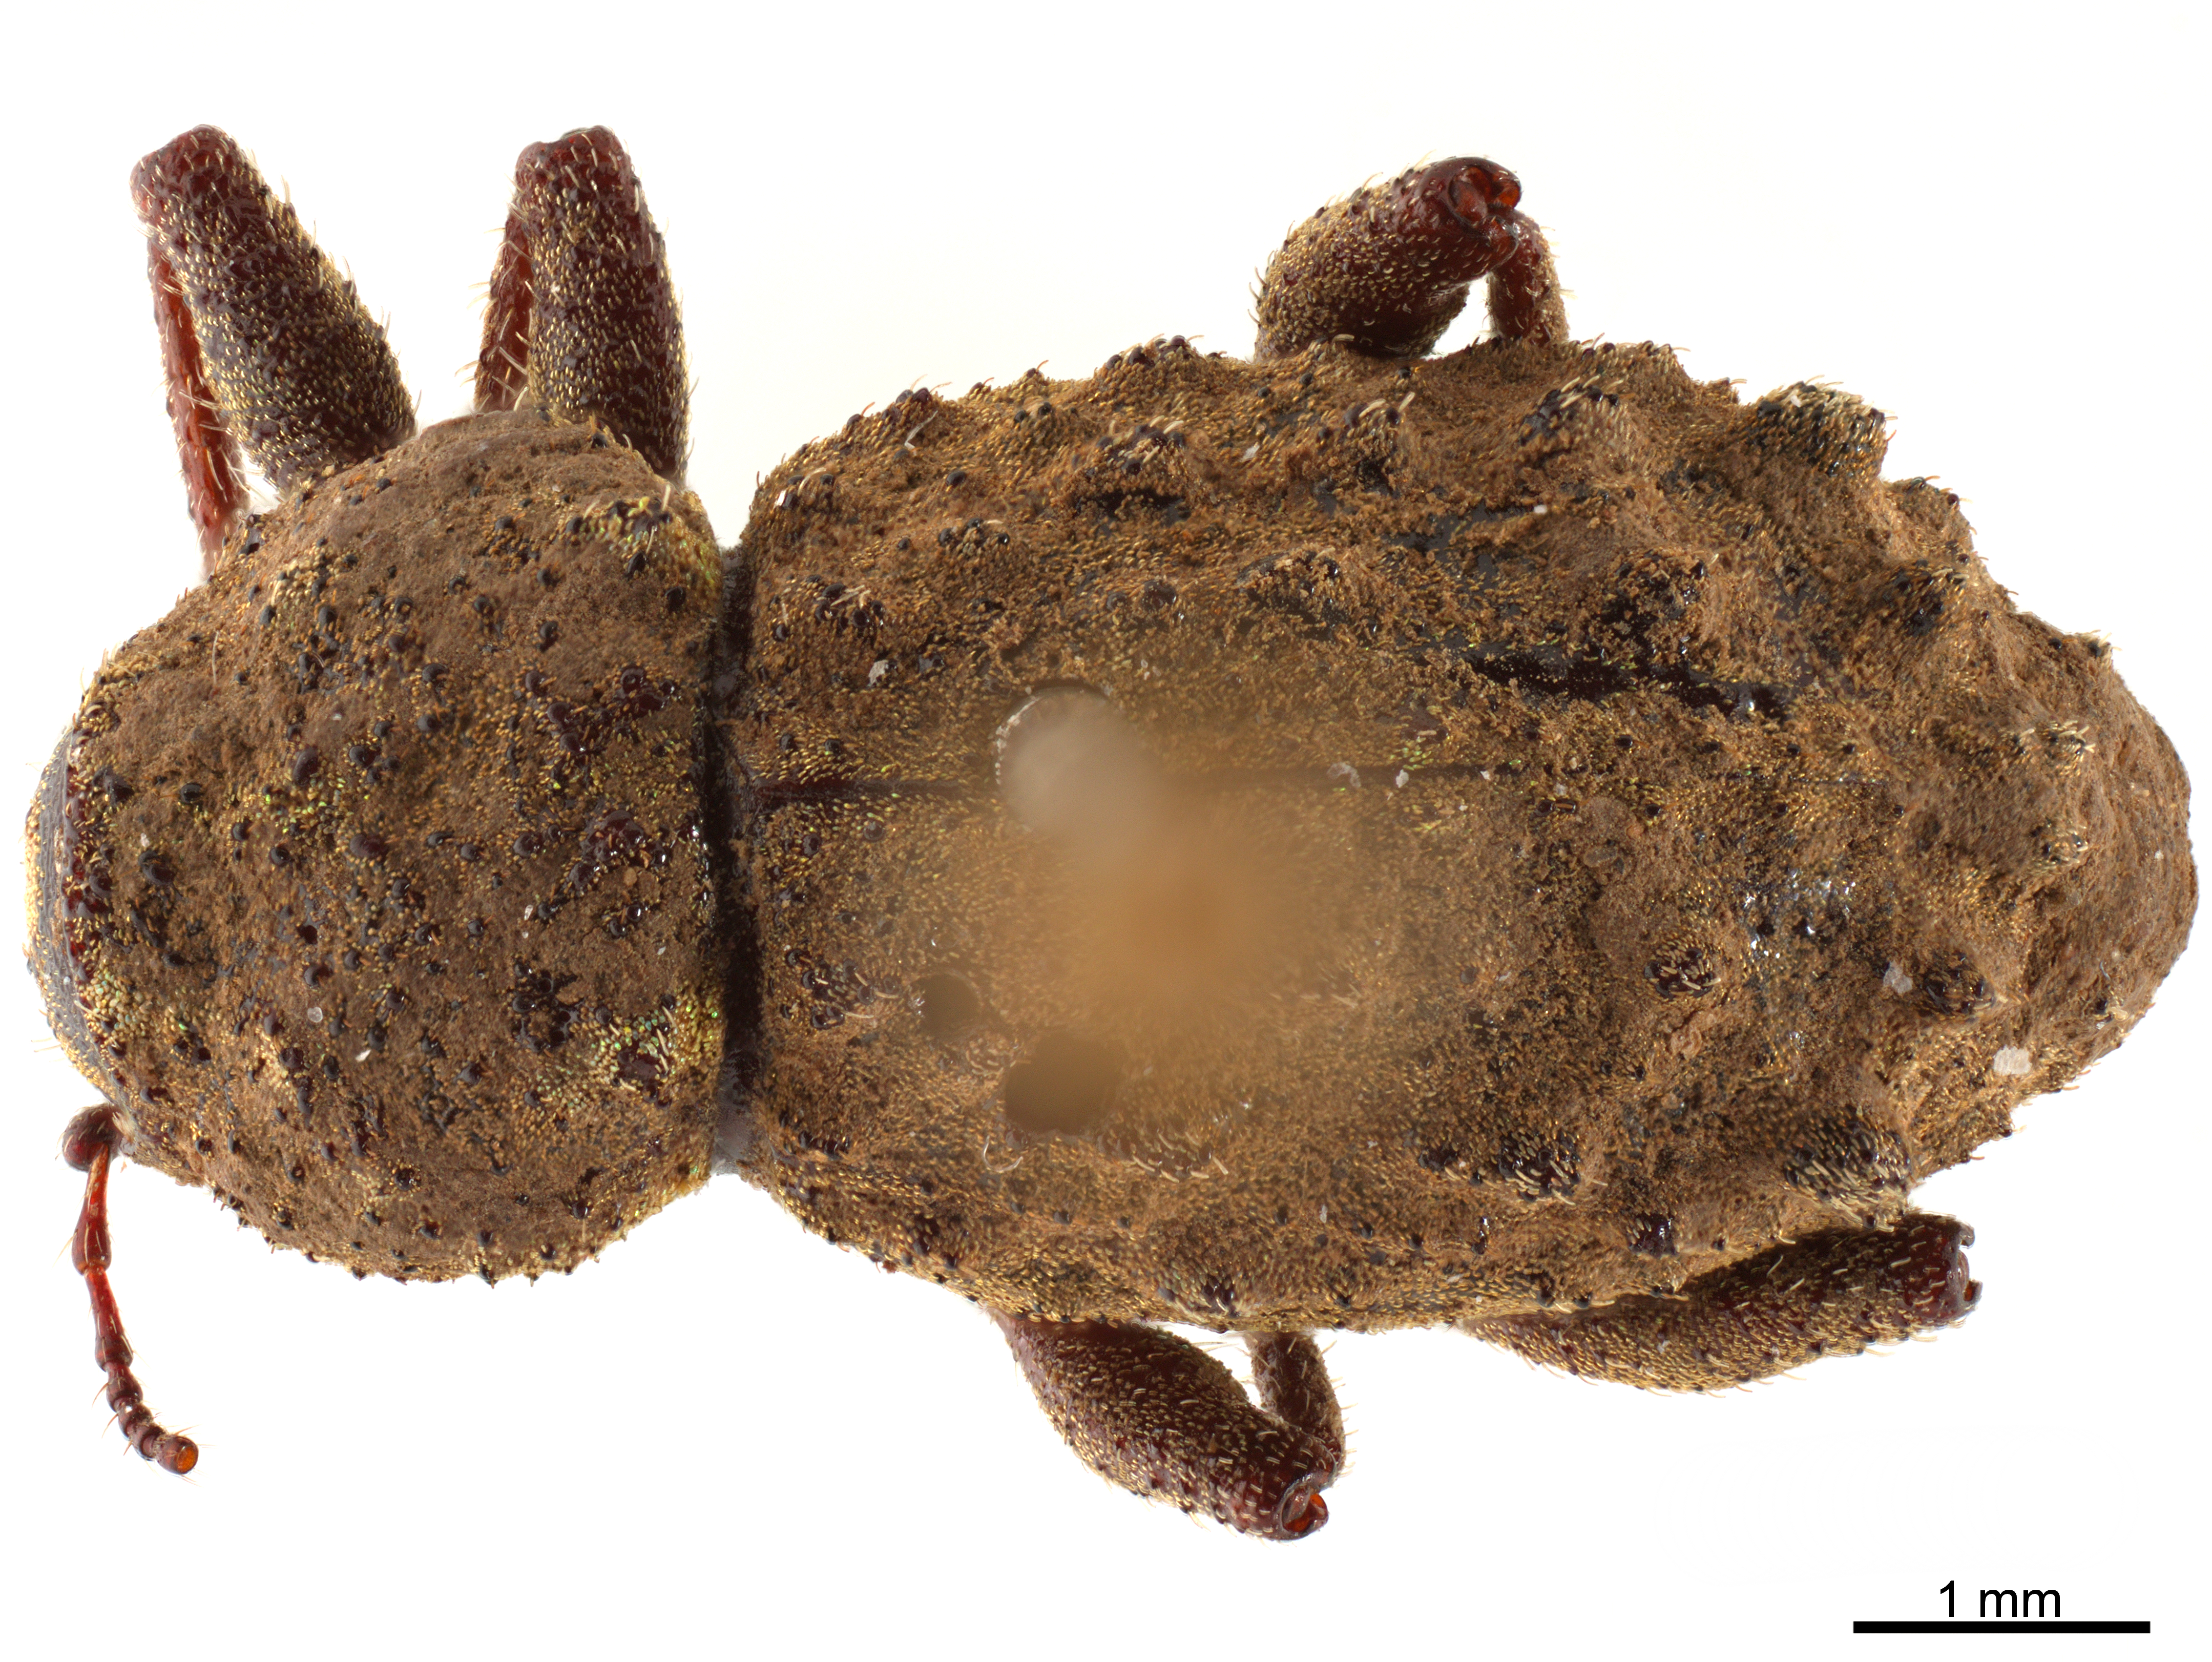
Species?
Premnotrypes suturicallus
